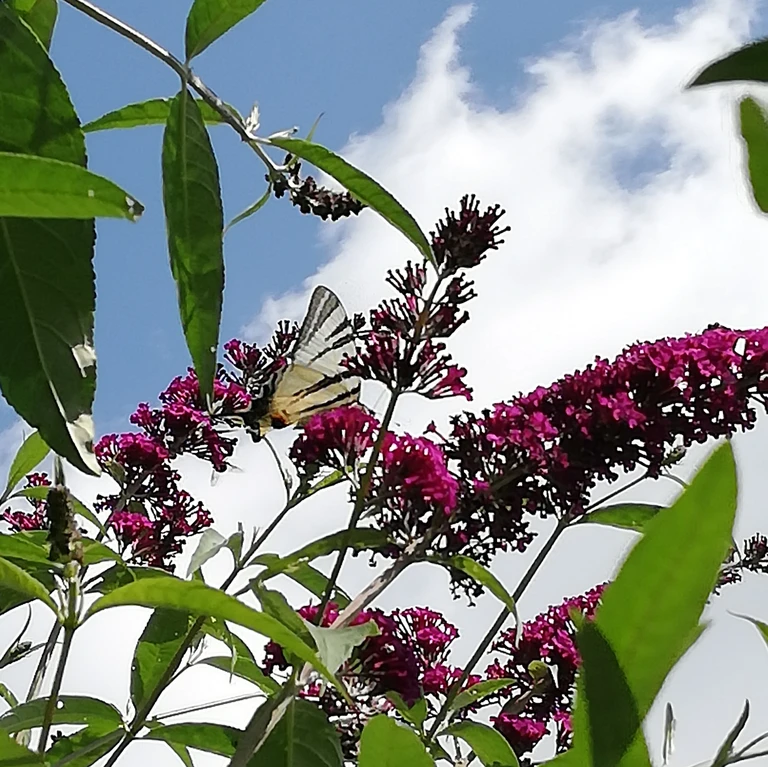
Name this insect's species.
Iphiclides podalirius
